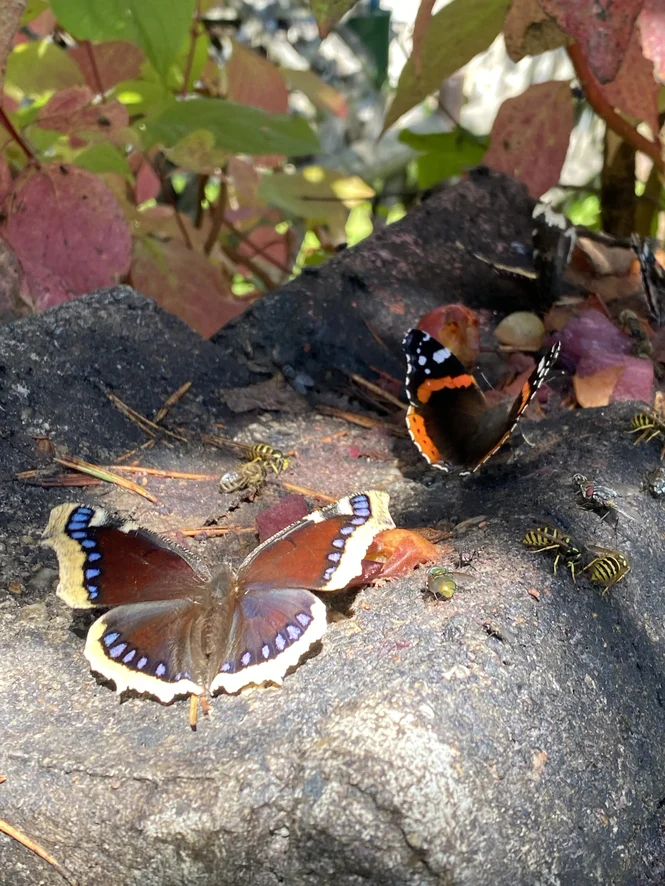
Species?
Nymphalis antiopa
